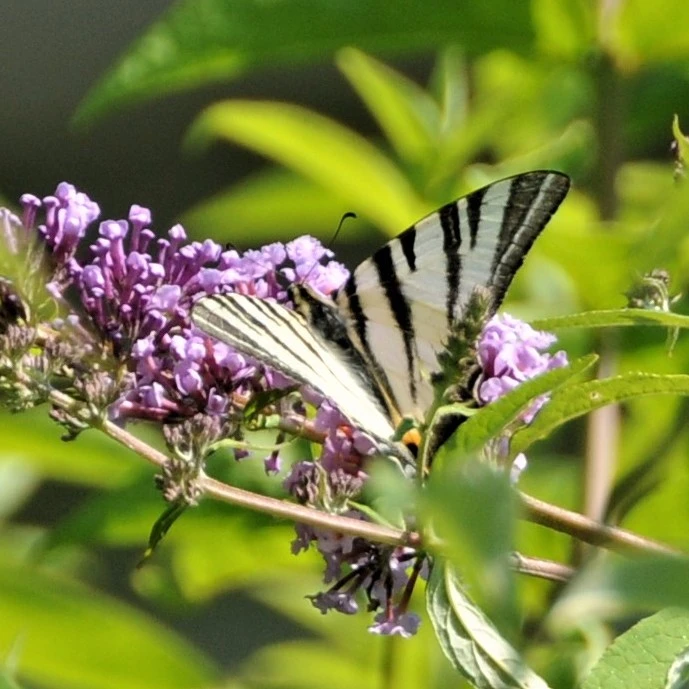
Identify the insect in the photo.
Iphiclides podalirius
